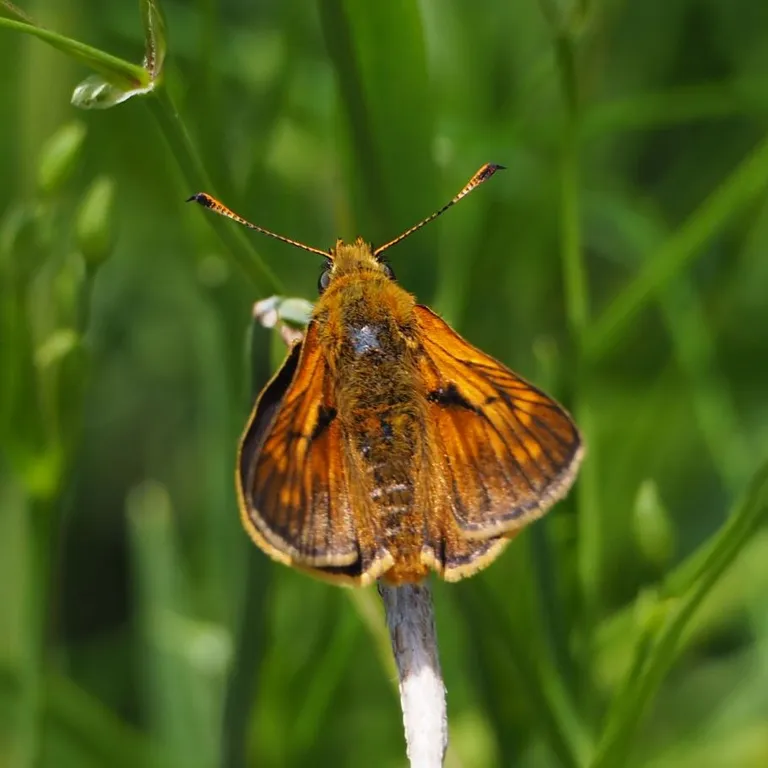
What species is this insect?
Ochlodes sylvanus (also Ochlodes venata)
